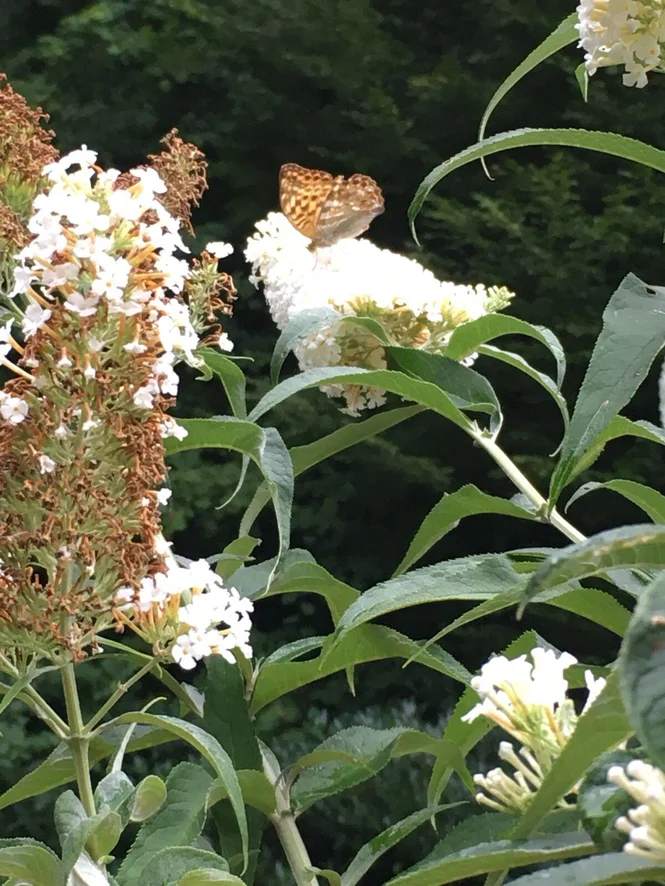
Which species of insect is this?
Argynnis paphia
